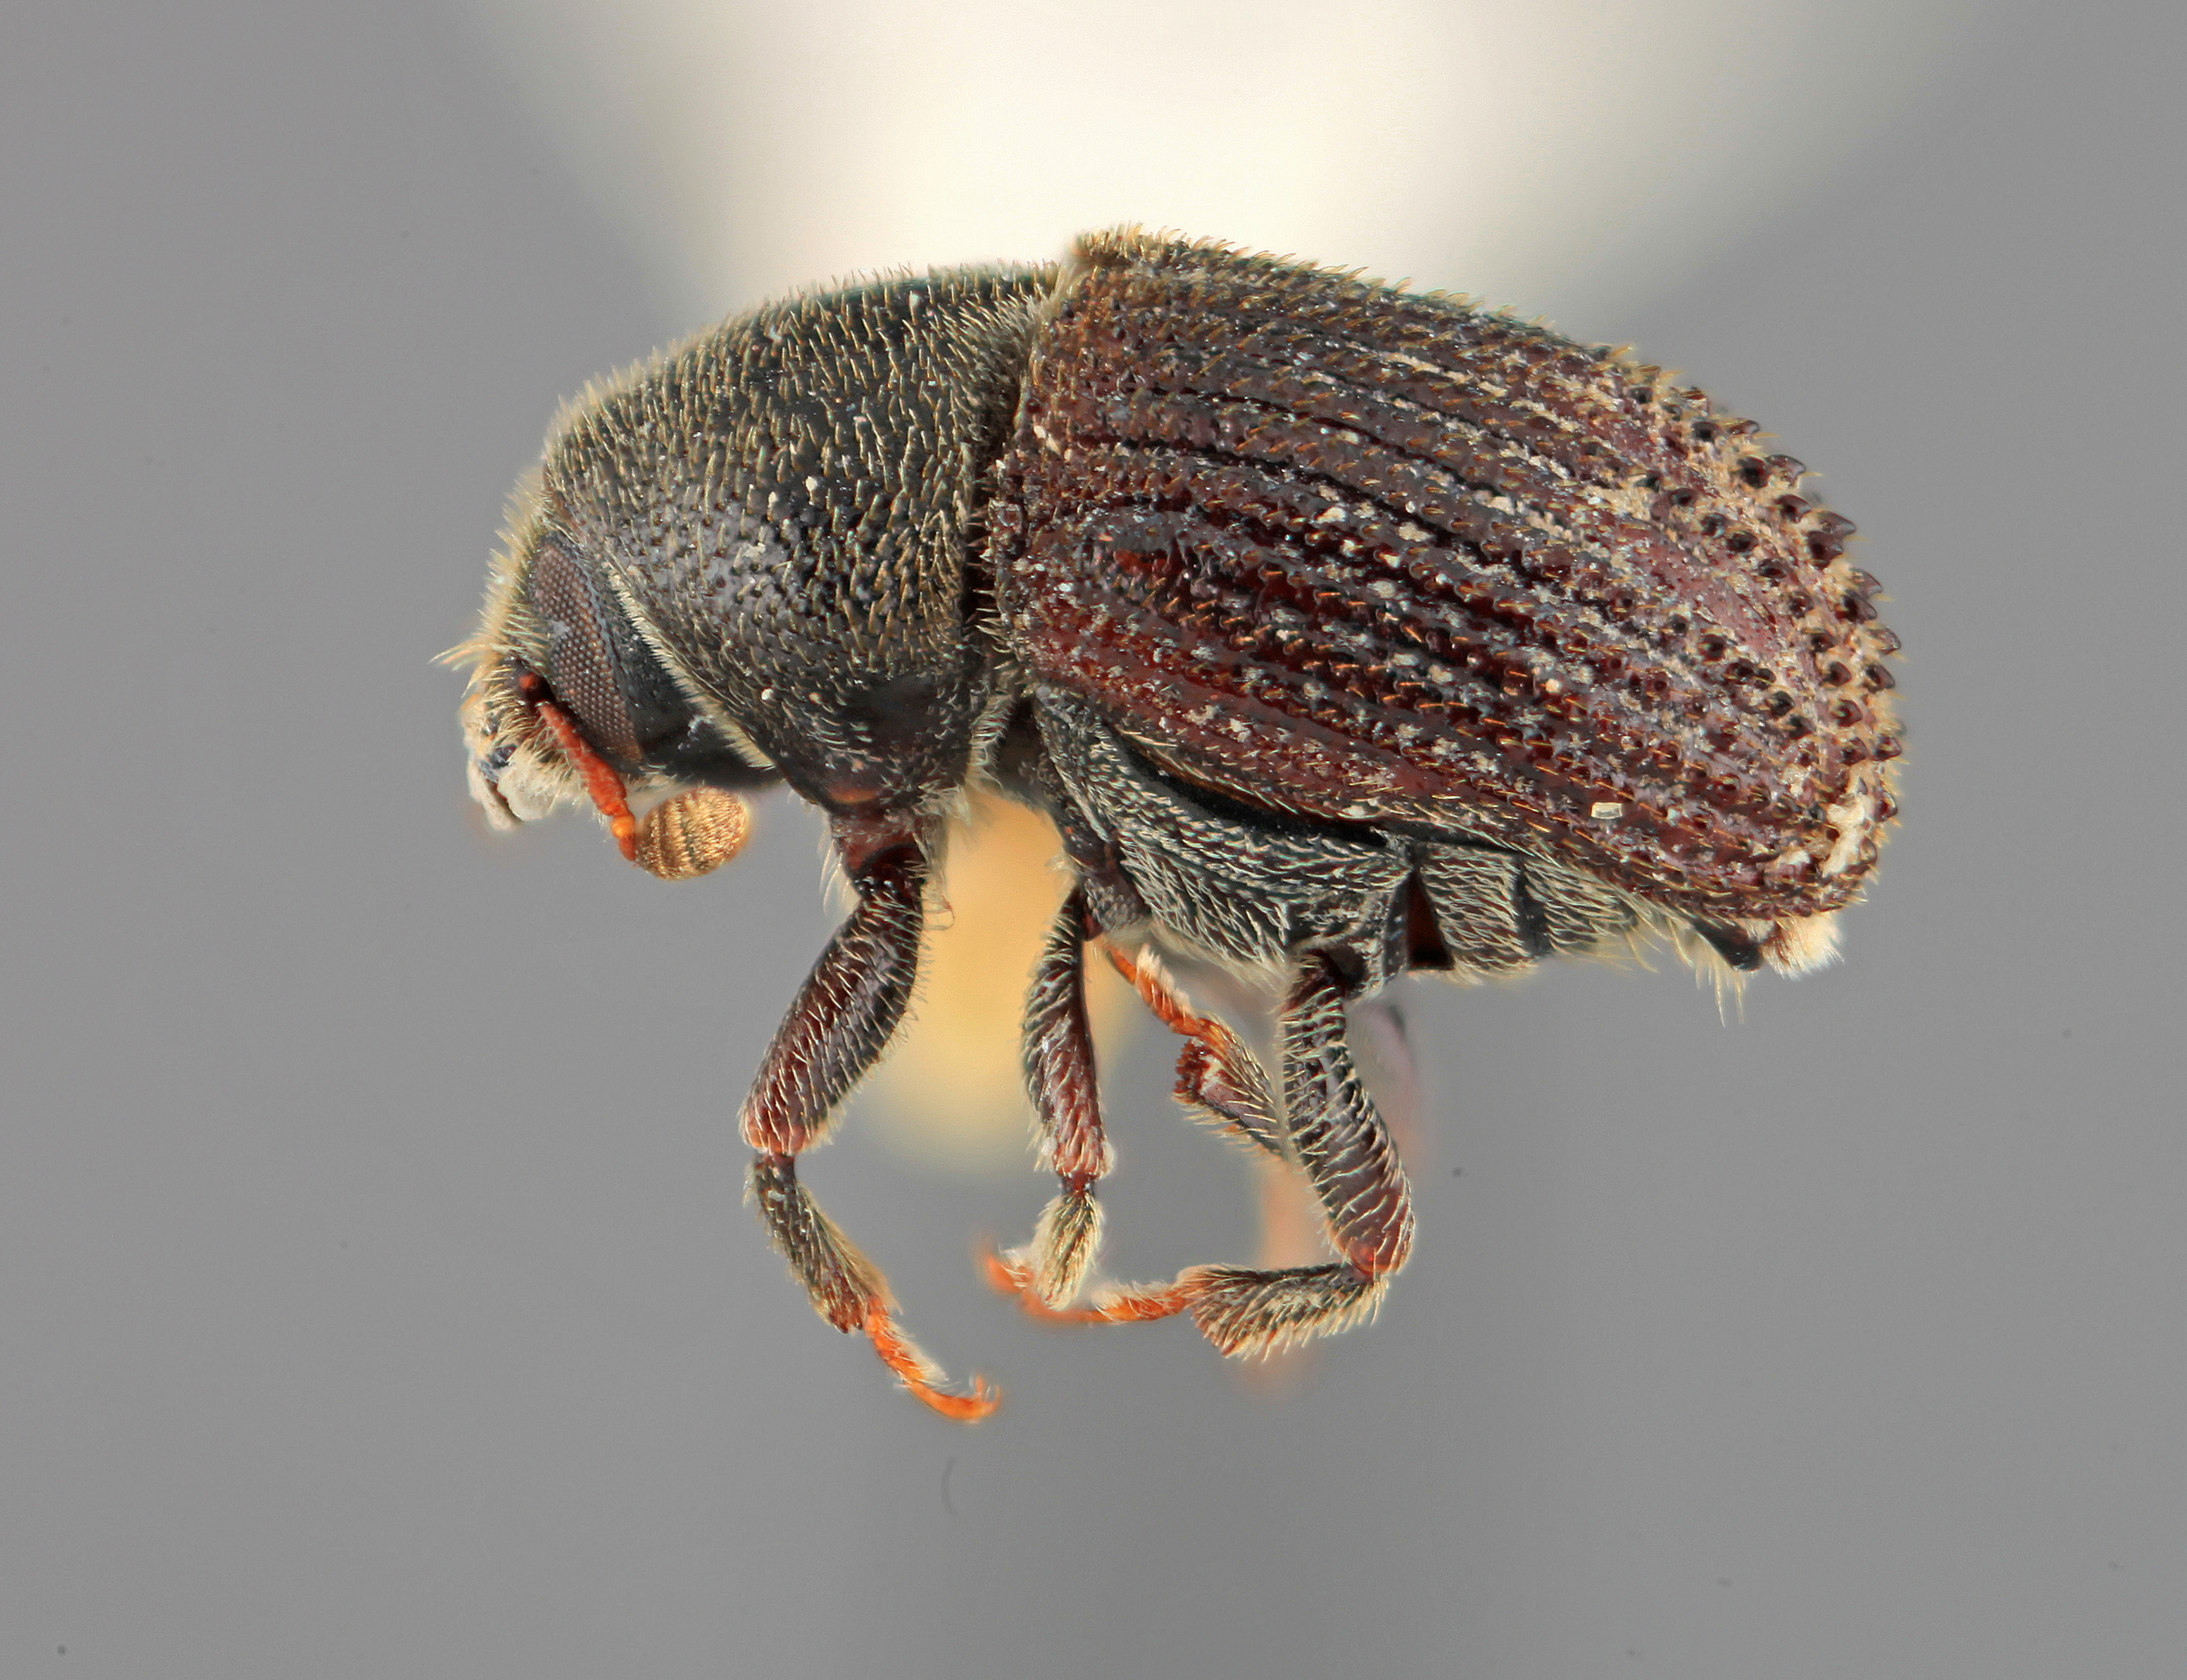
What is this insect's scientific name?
Phloeosinus palearis
